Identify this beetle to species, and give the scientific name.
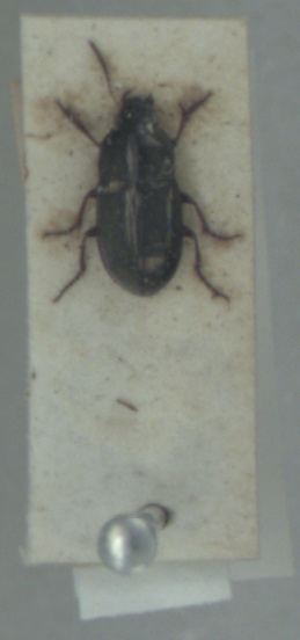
Amara tibialis
